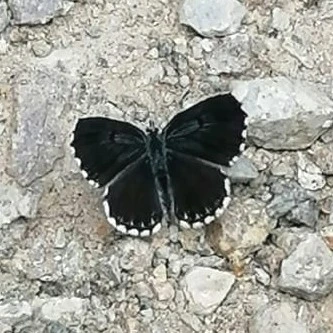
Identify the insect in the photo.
Scolitantides orion
